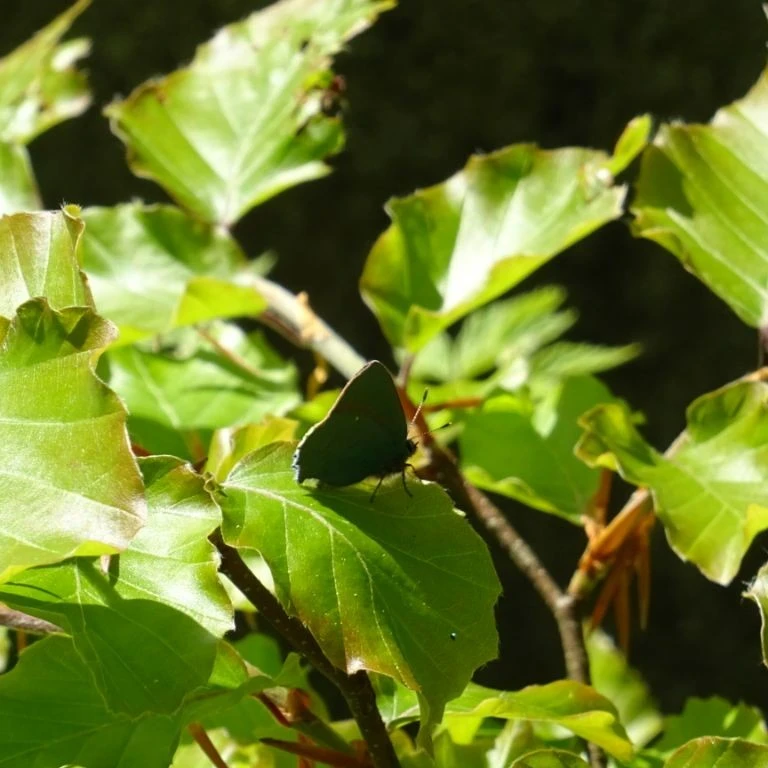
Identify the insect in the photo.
Callophrys rubi
